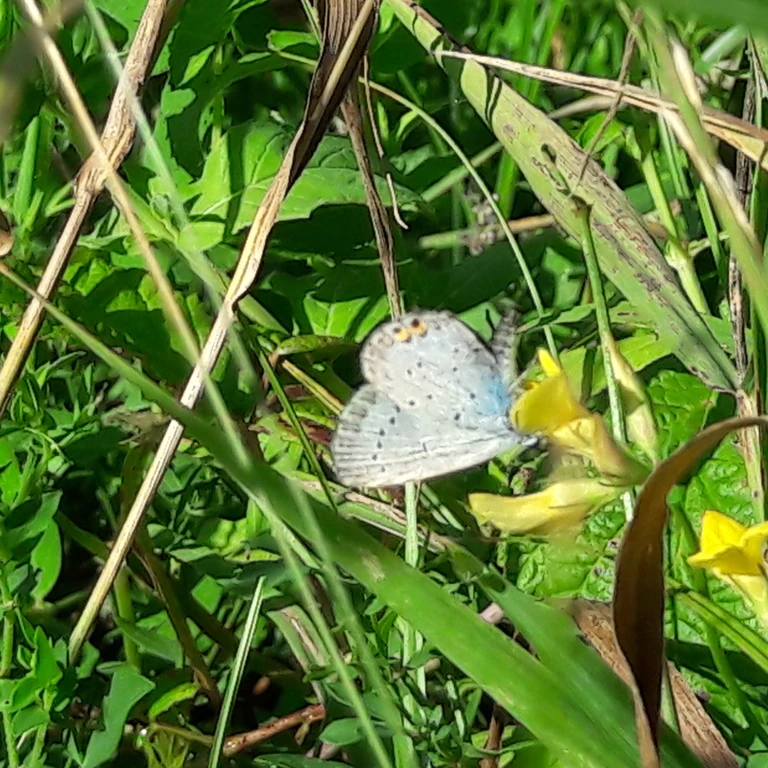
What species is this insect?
Cupido argiades (also Elkalyce argiades)
